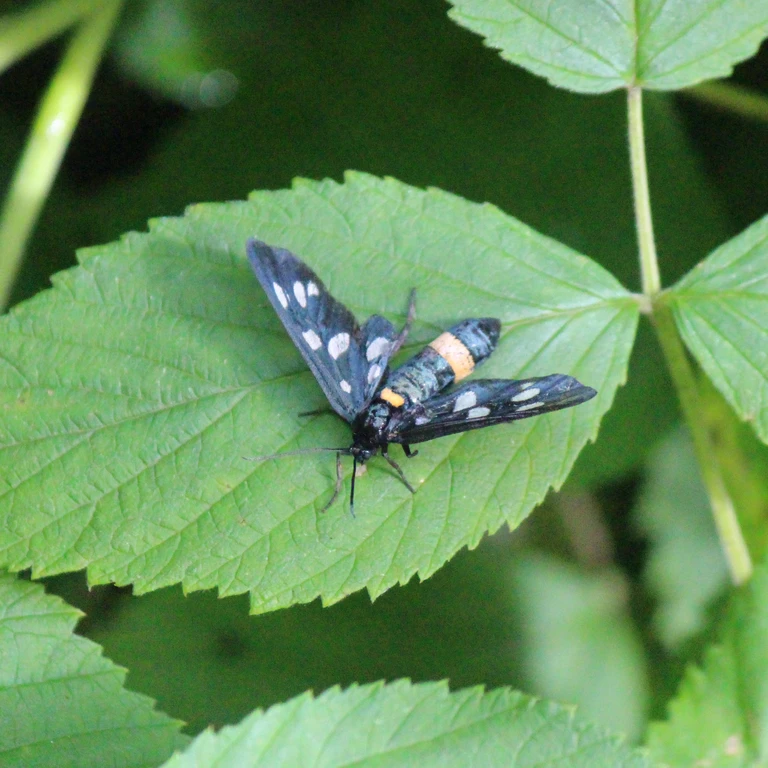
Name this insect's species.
Amata phegea
